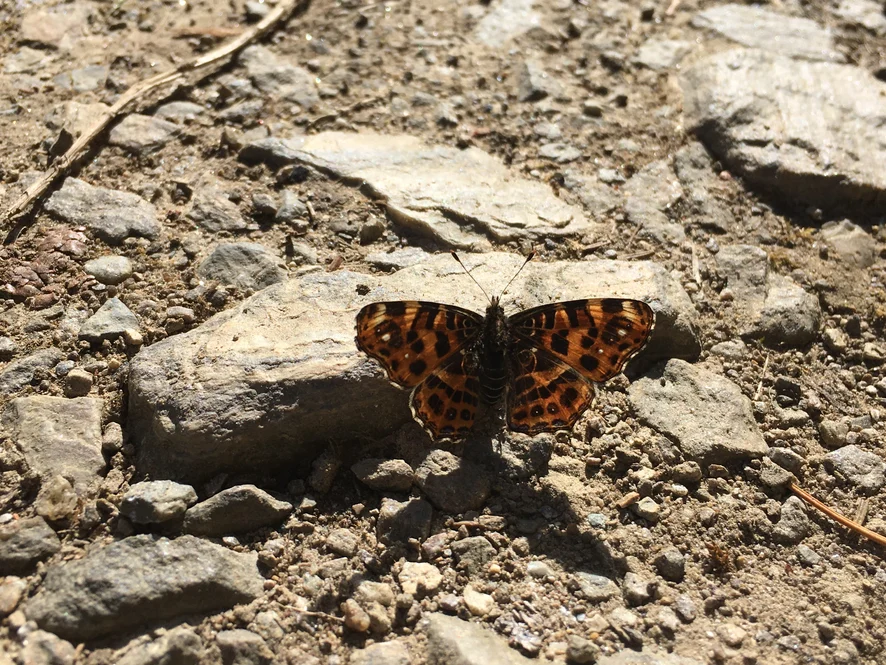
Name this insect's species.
Araschnia levana
